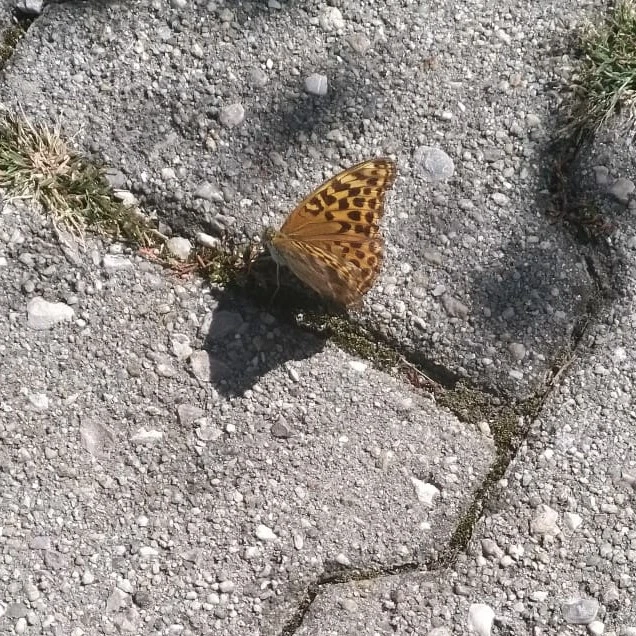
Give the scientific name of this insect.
Argynnis paphia
